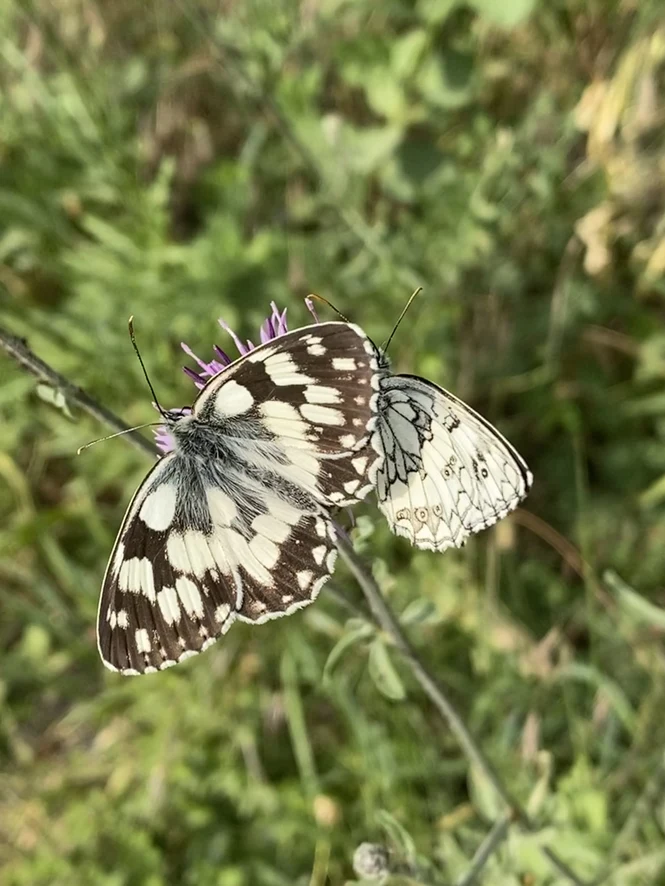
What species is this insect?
Melanargia galathea
